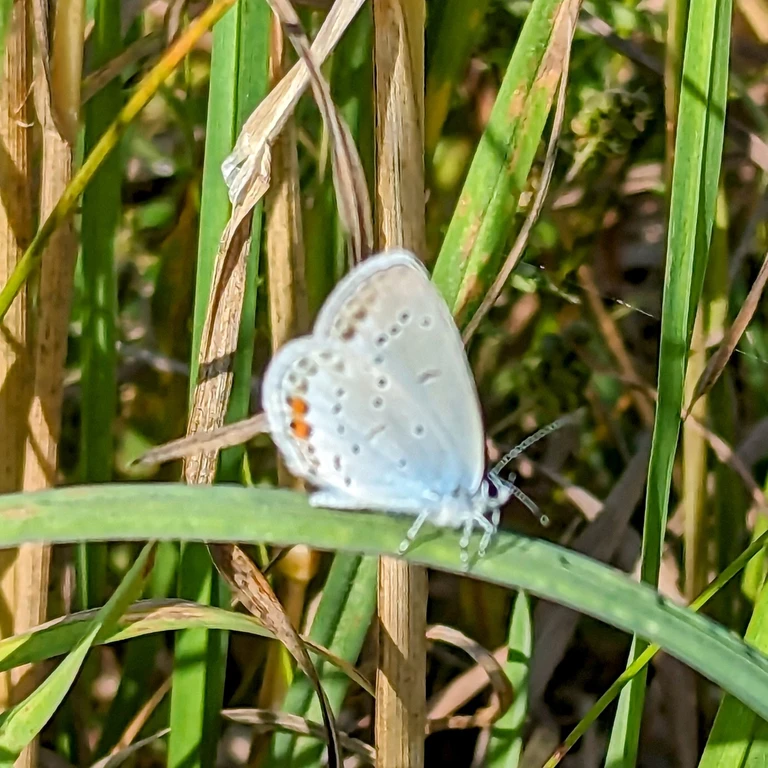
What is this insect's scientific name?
Cupido argiades (also Elkalyce argiades)
